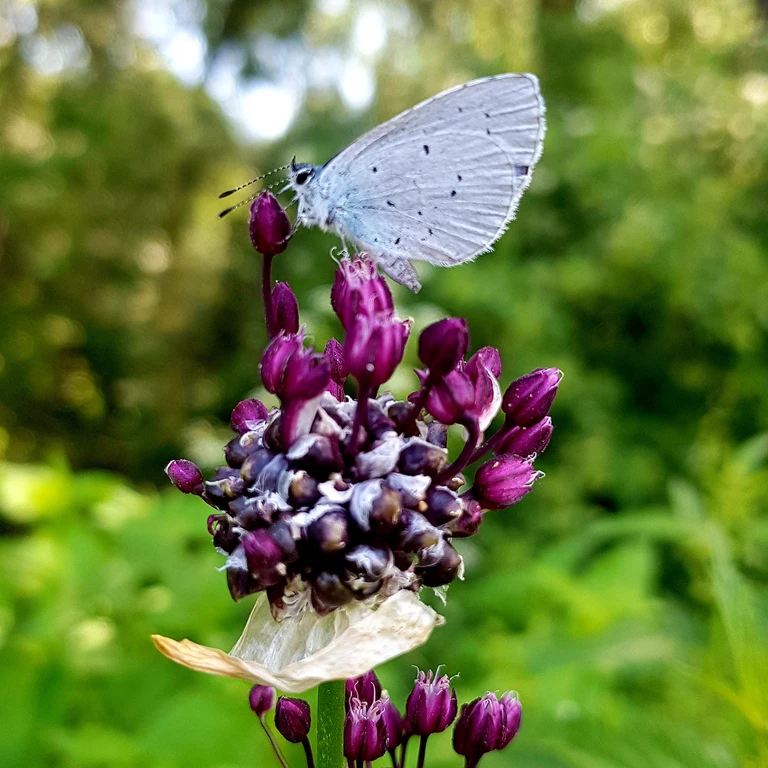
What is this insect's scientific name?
Celastrina argiolus
